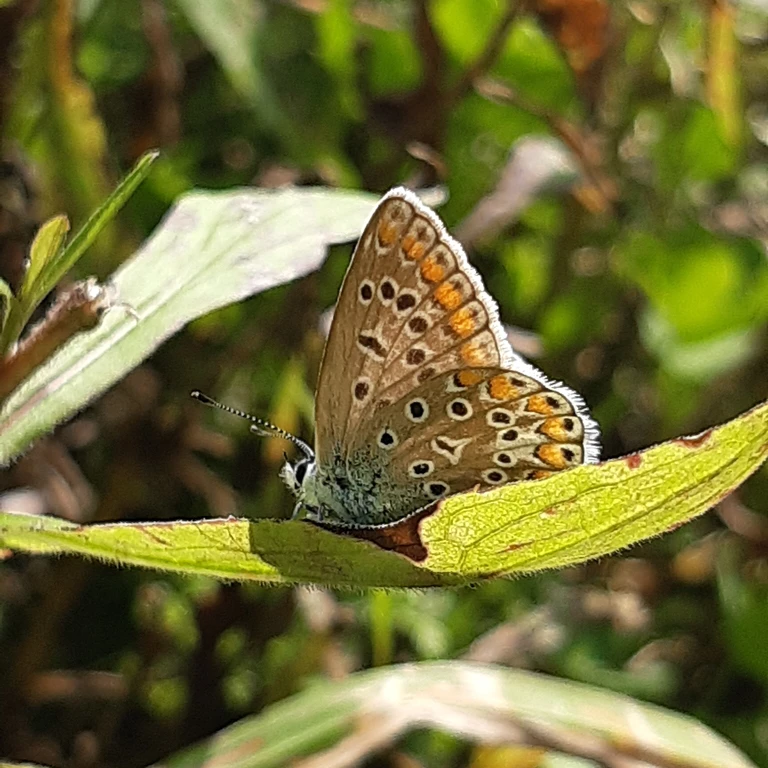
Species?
Polyommatus icarus
